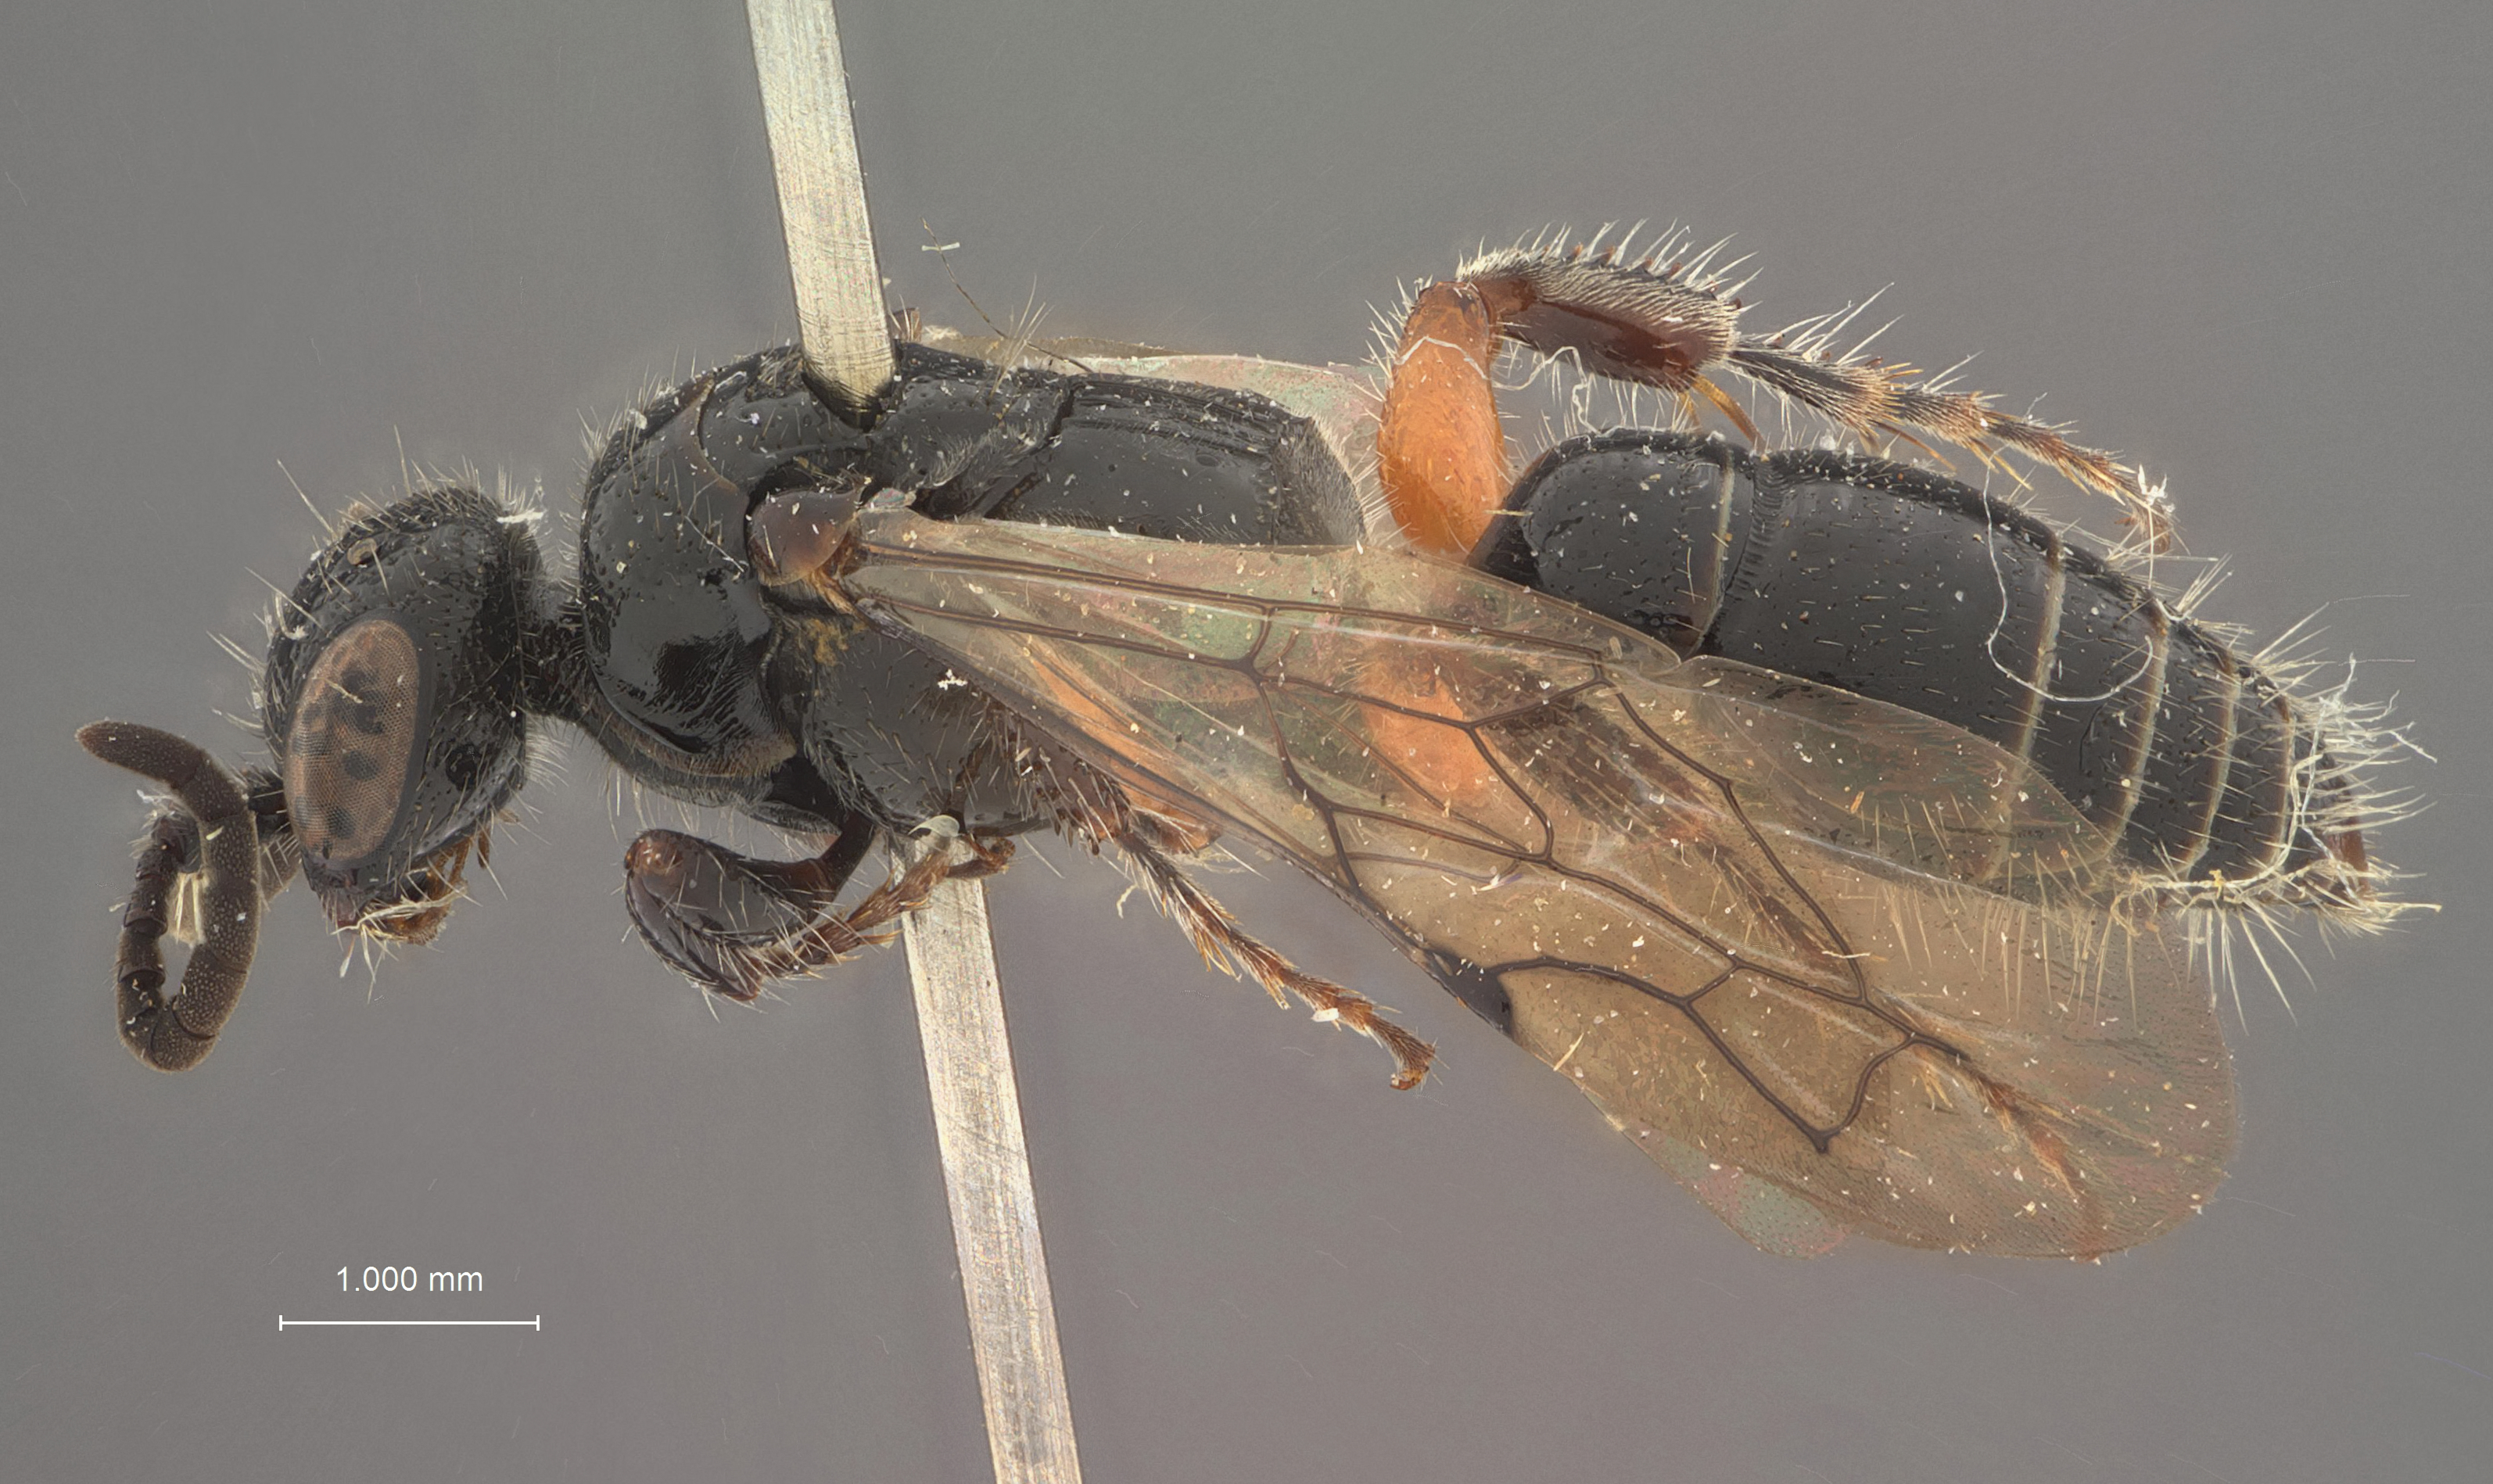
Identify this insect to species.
Tiphia dayi
